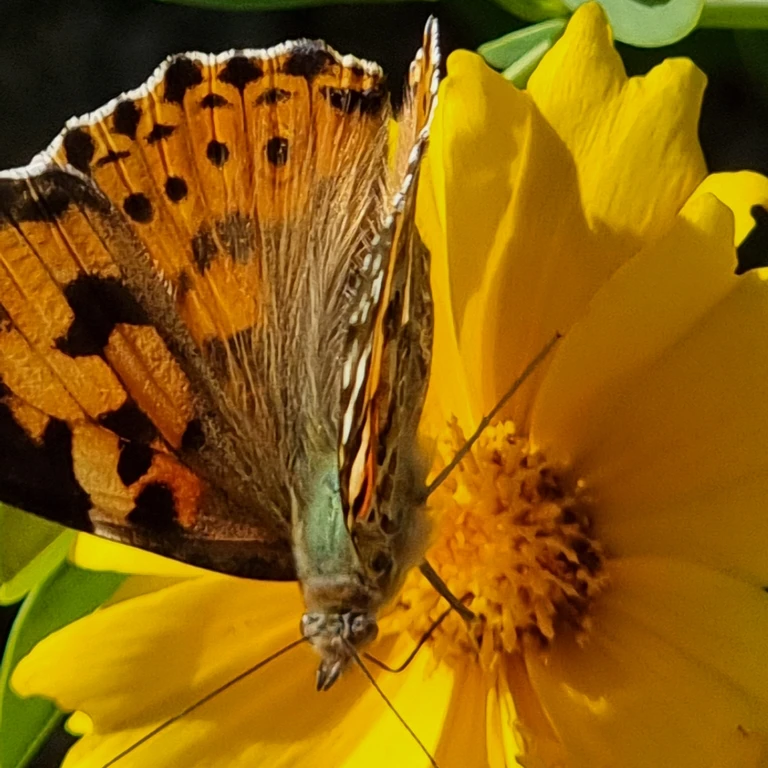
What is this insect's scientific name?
Vanessa cardui
